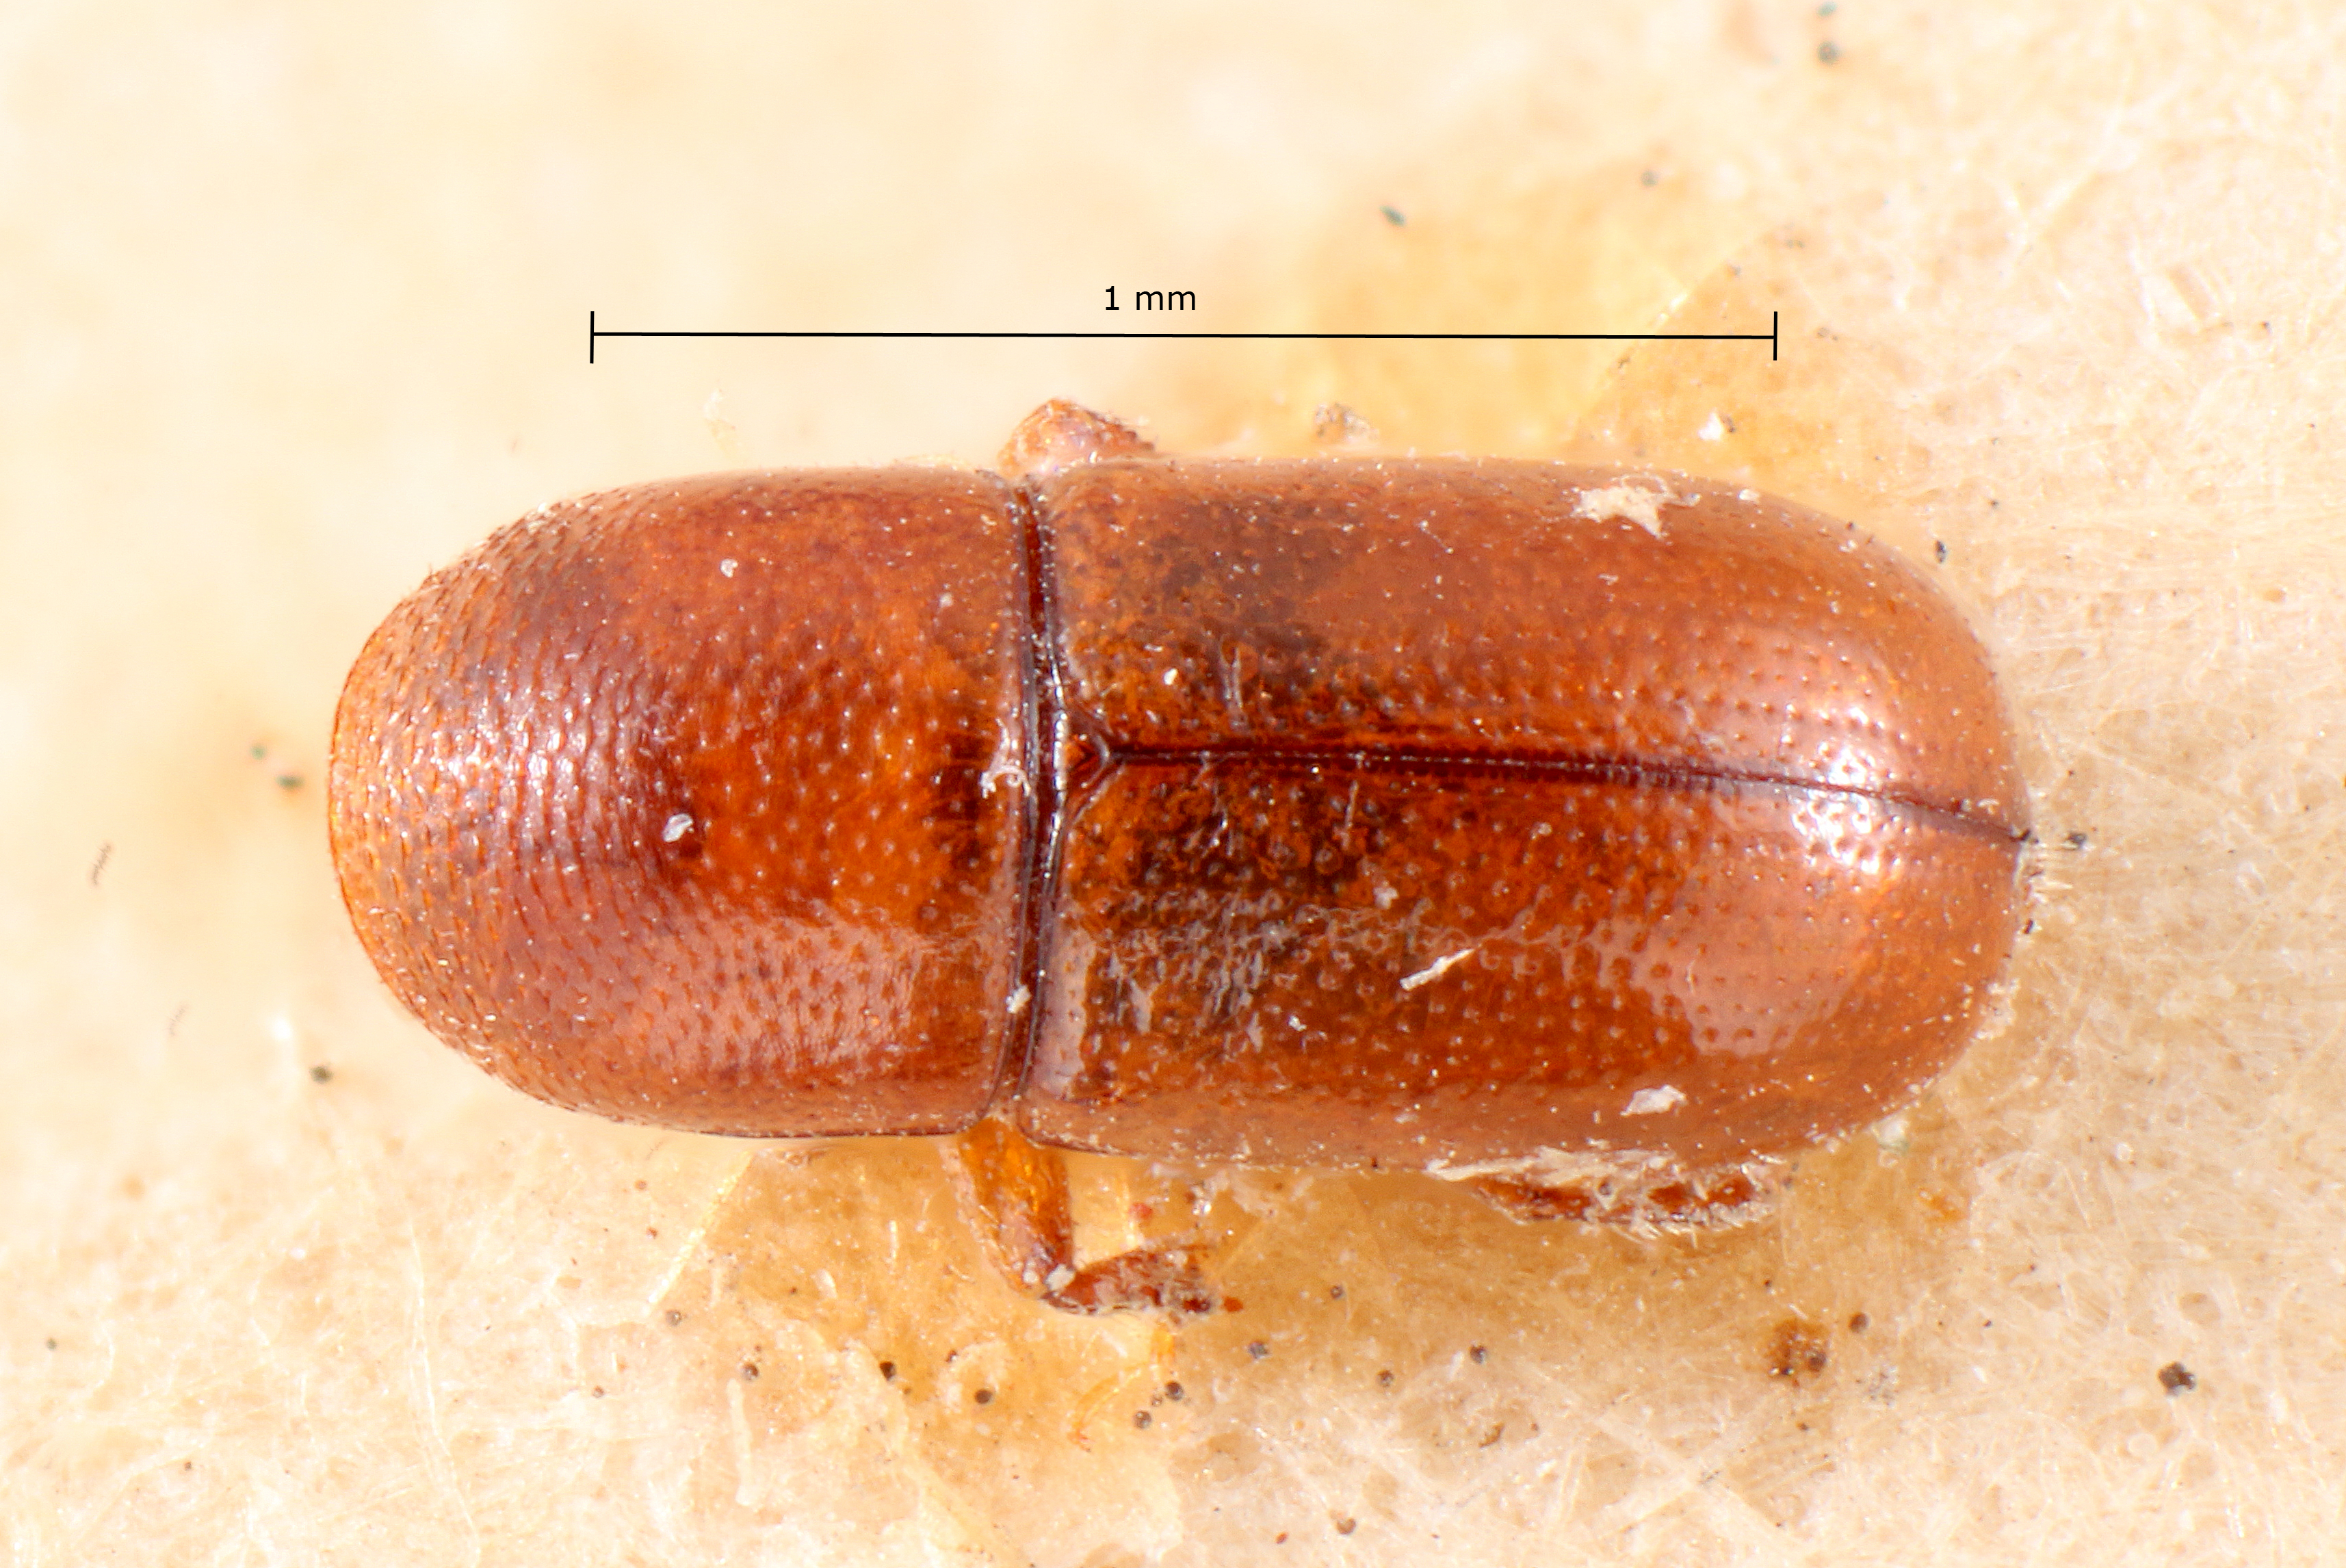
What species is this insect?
Hexacolus pseudobicolor
